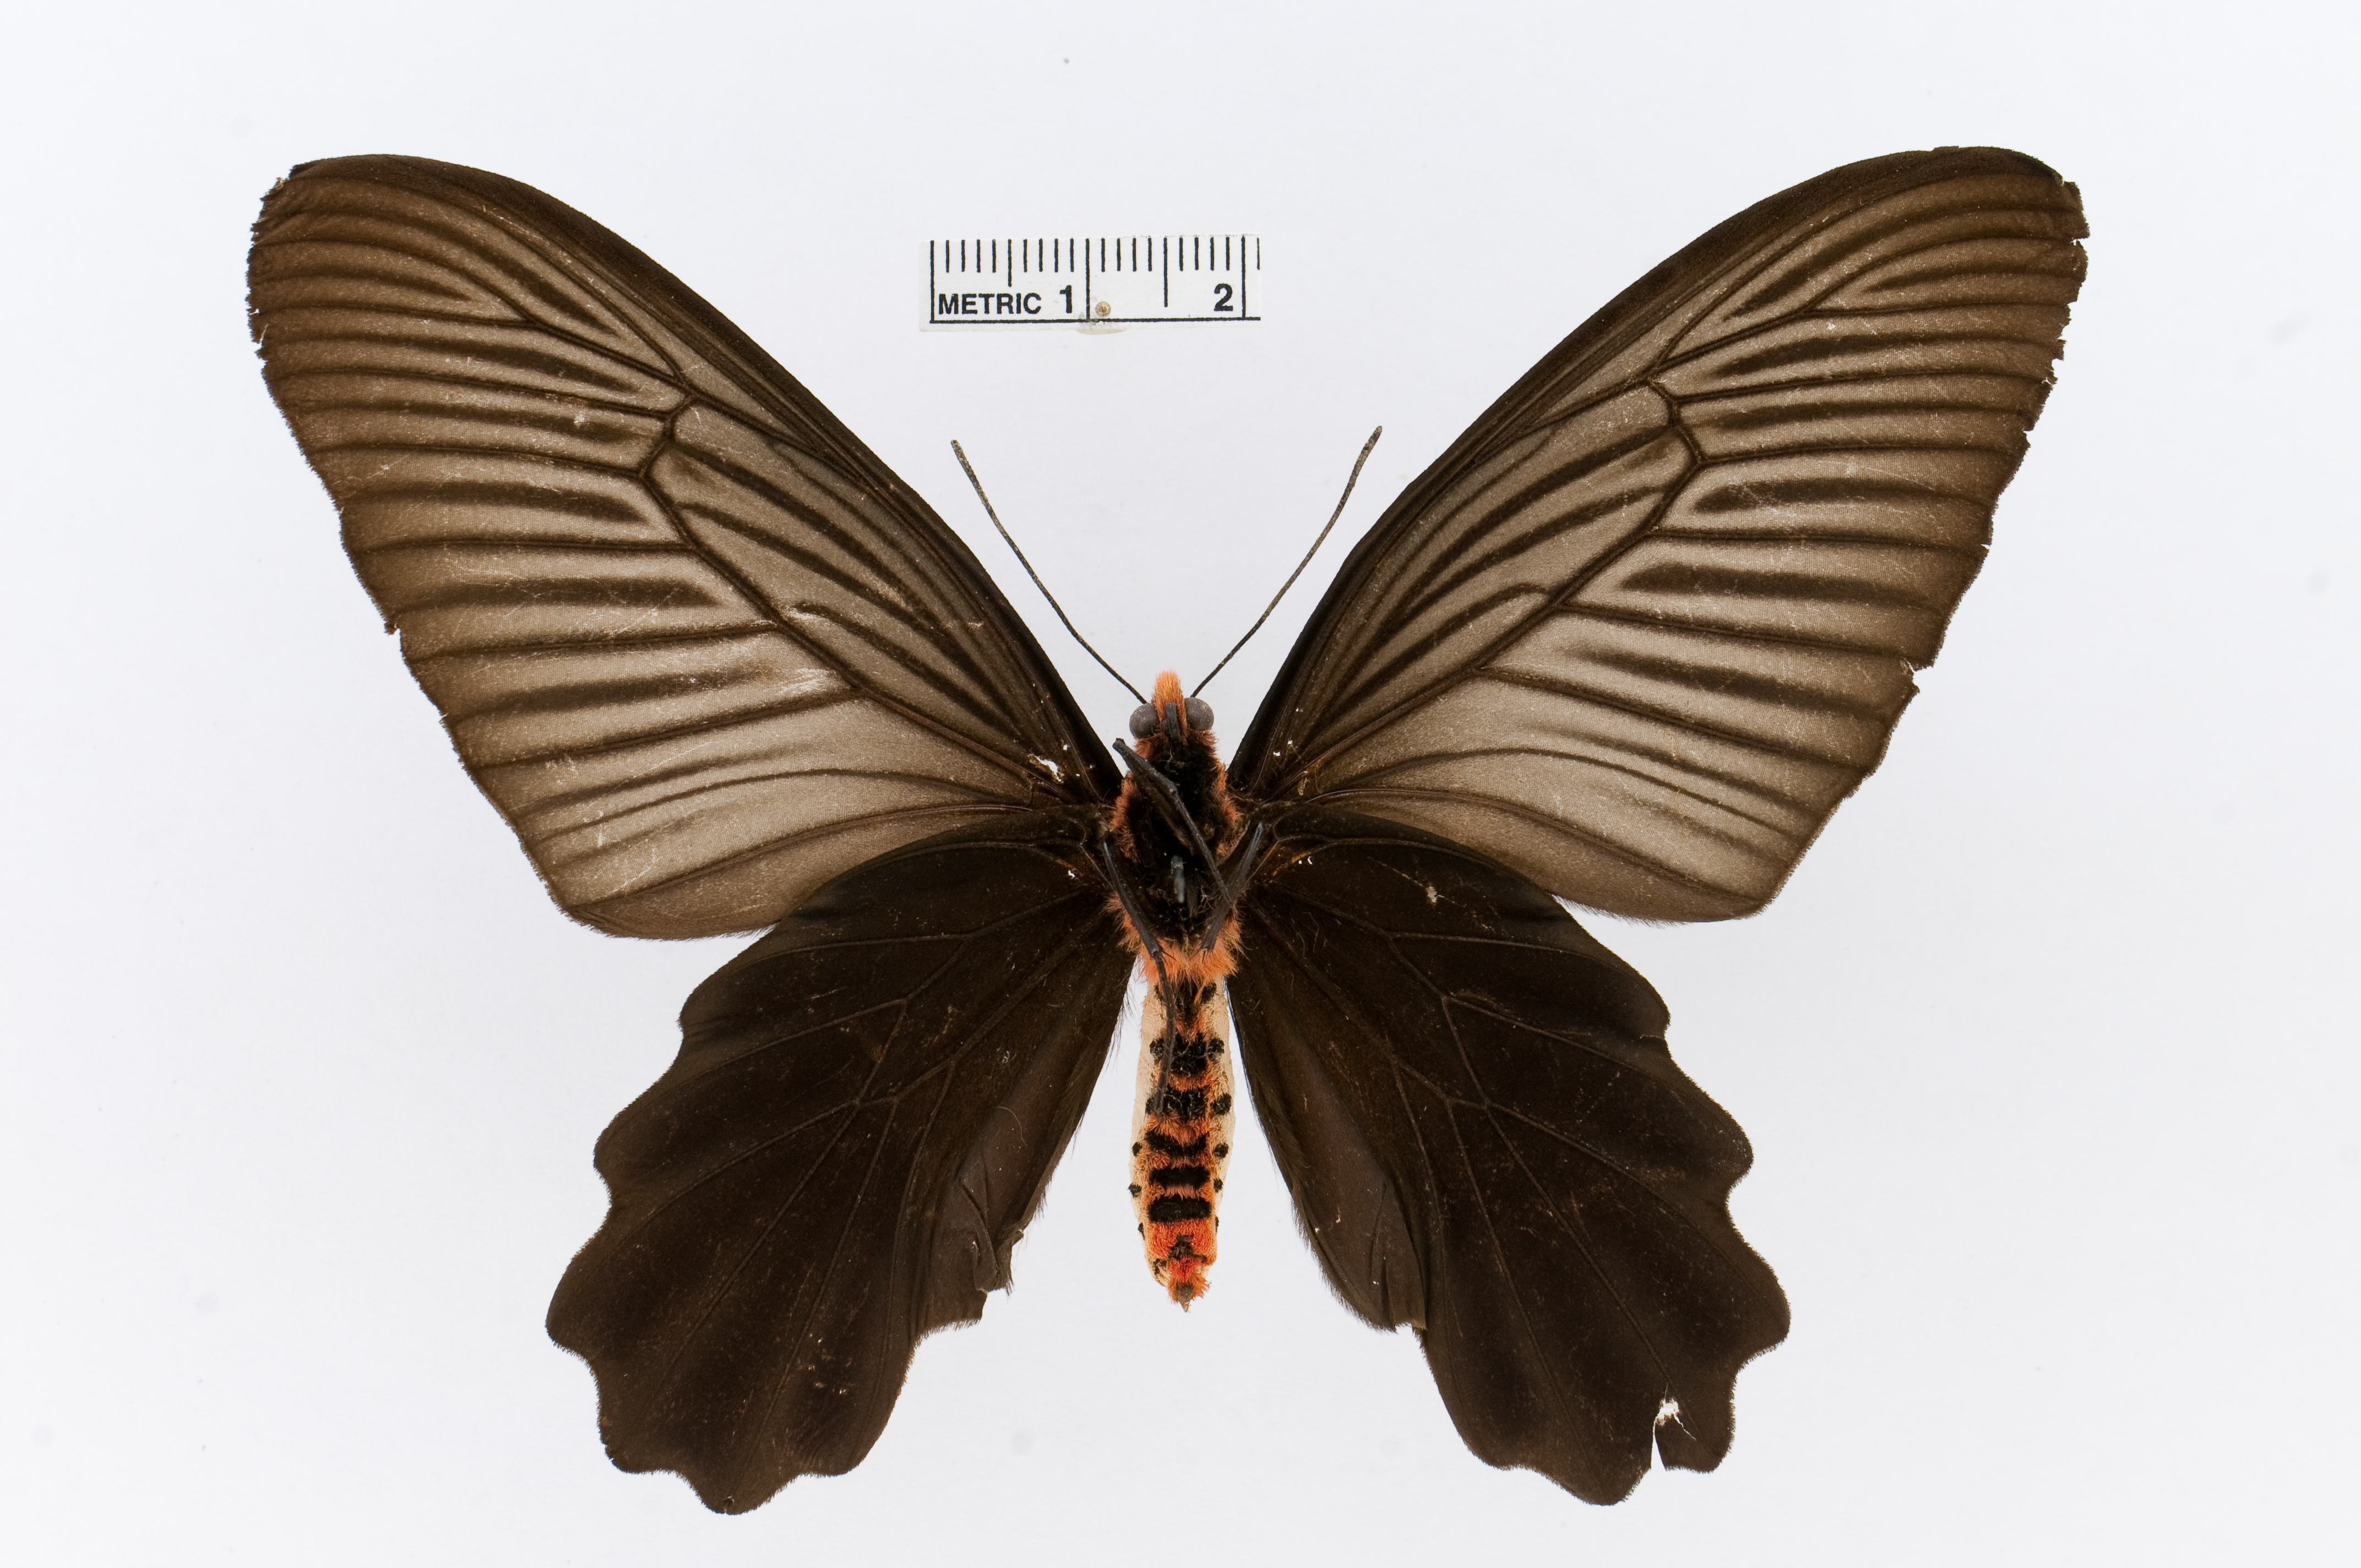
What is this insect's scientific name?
Atrophaneura aidoneus
